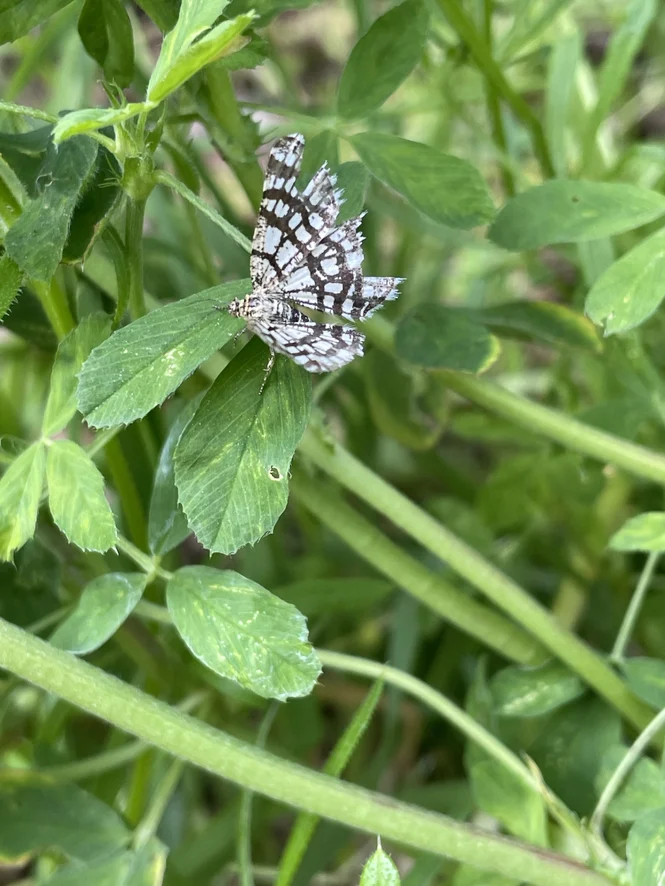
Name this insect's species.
Chiasmia clathrata
